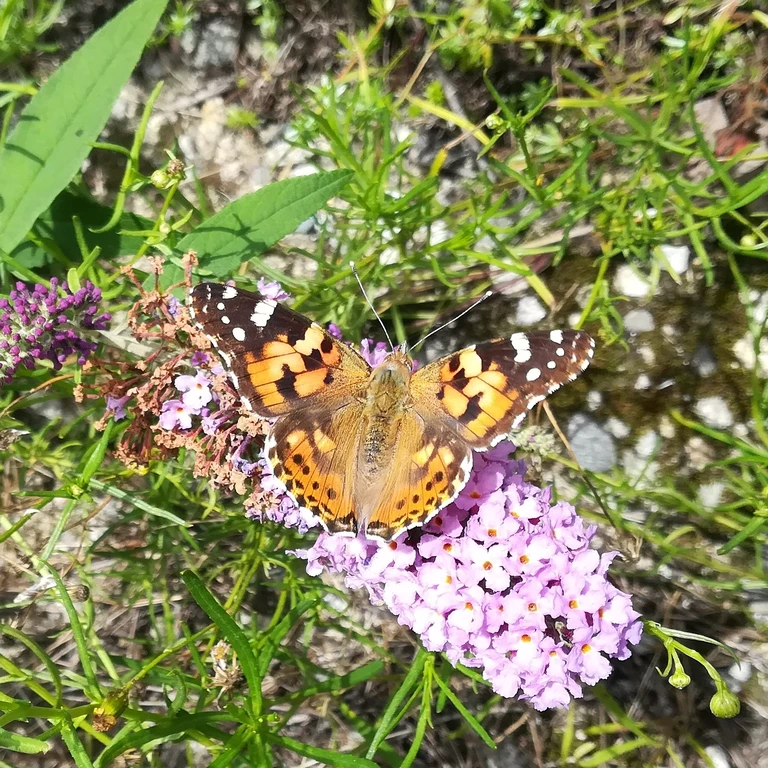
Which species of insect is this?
Vanessa cardui
